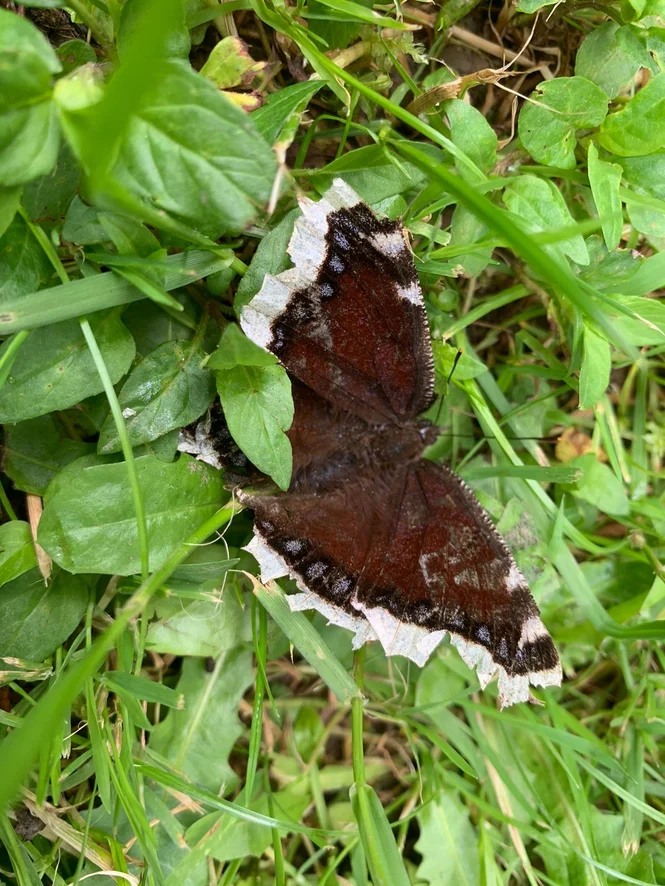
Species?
Nymphalis antiopa
